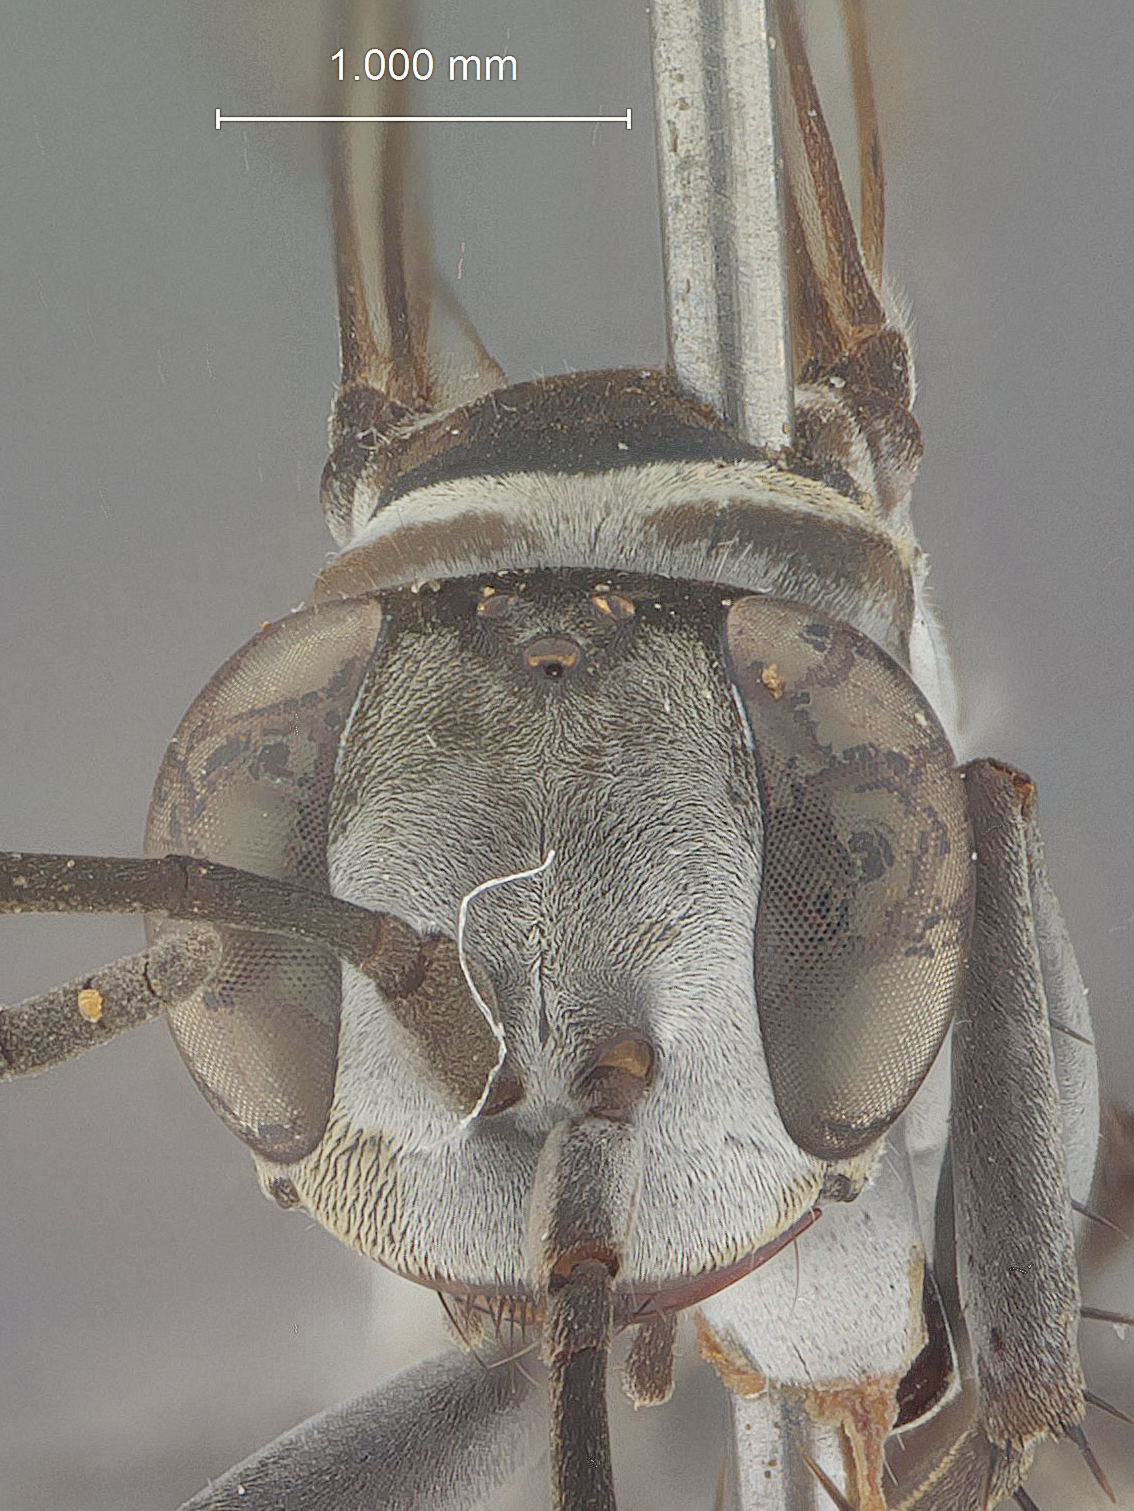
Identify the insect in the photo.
Pompilus ami
